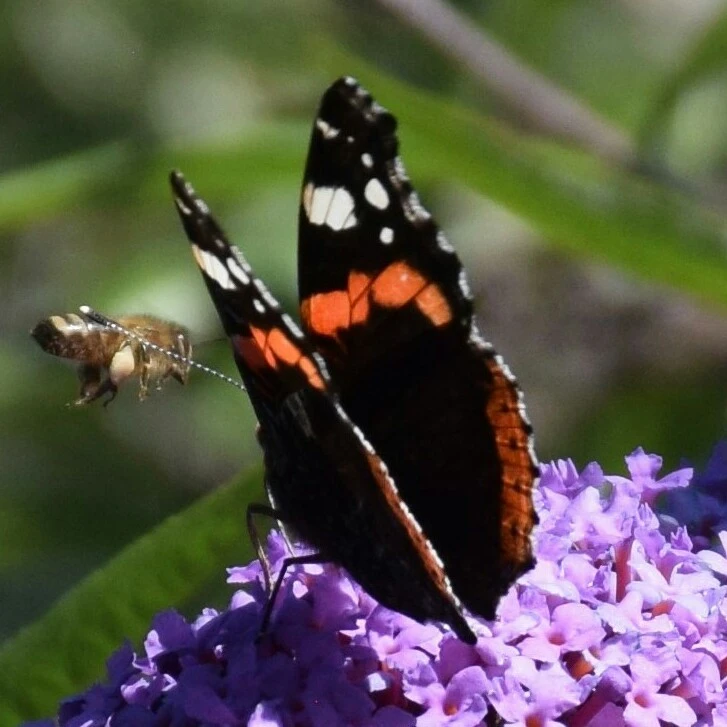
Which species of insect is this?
Vanessa atalanta
